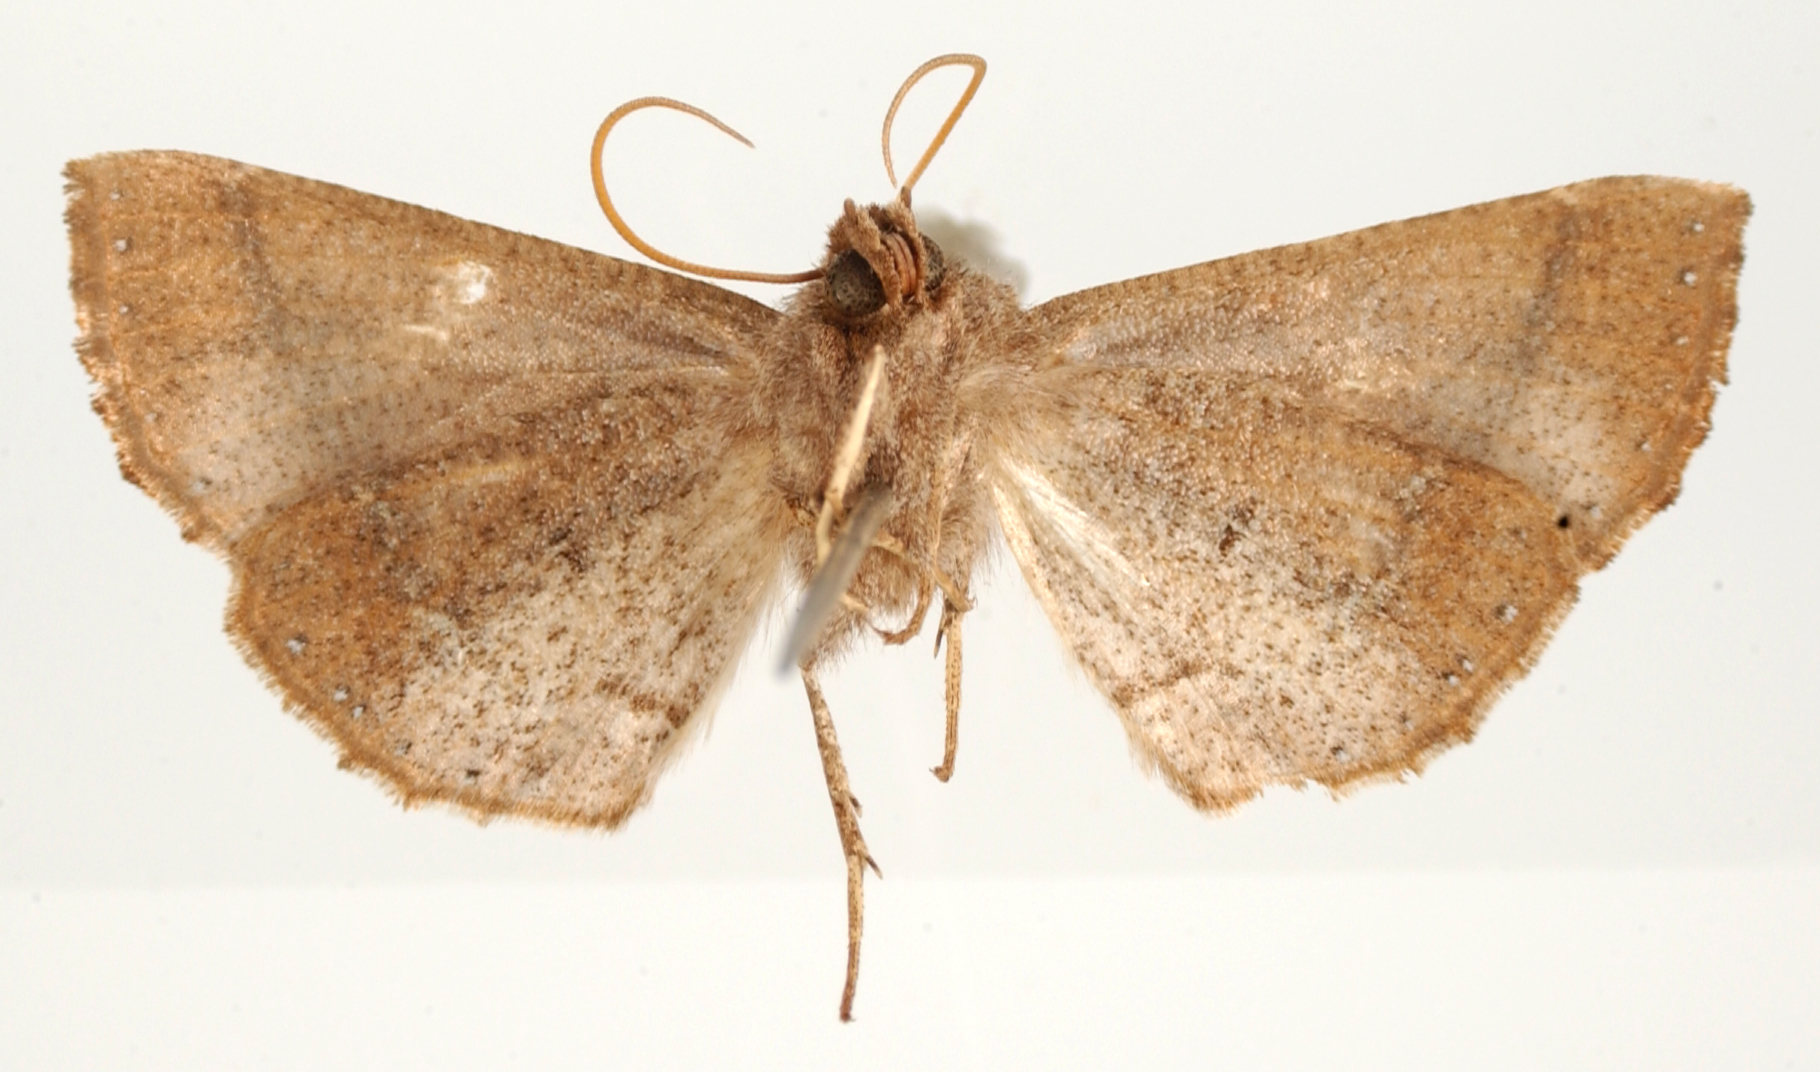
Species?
Azelina terrenaria
